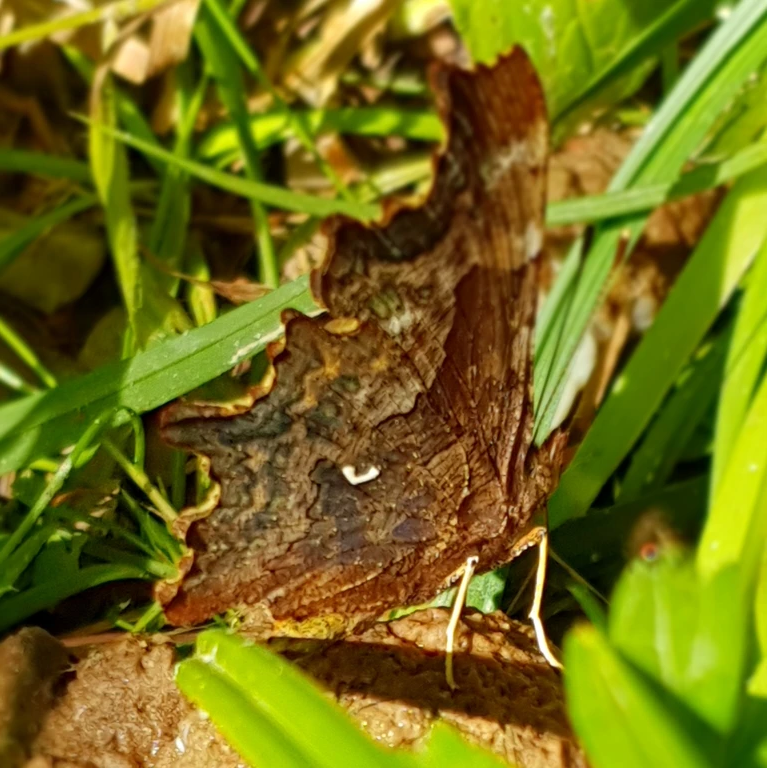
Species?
Polygonia c-album
